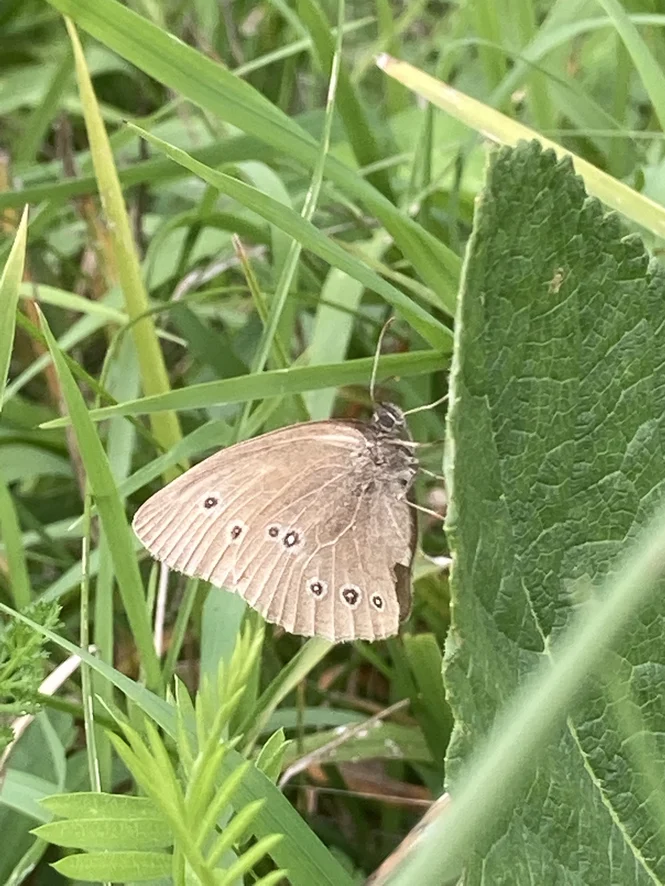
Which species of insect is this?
Aphantopus hyperantus
